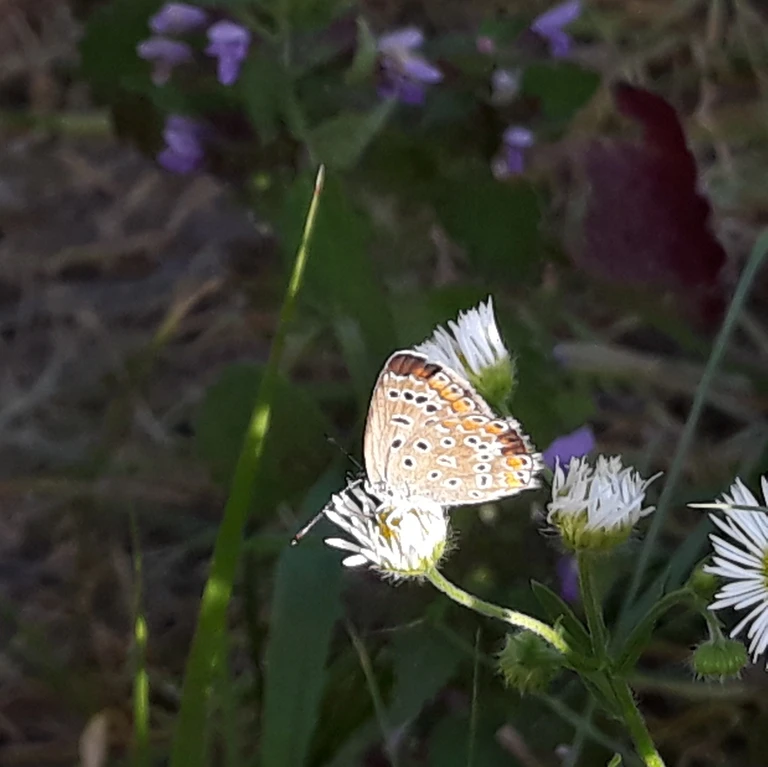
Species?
Polyommatus icarus
